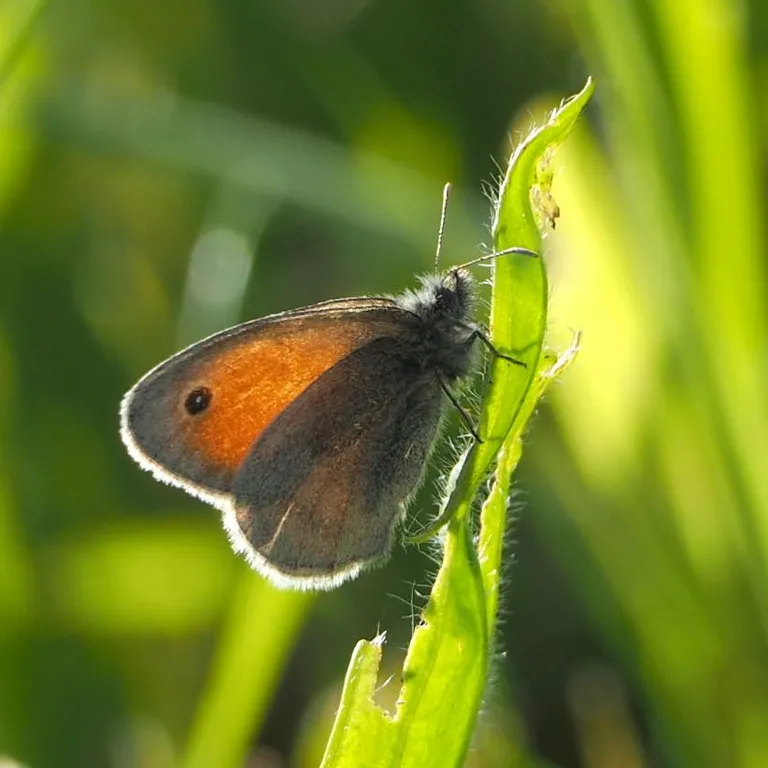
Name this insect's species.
Coenonympha pamphilus
